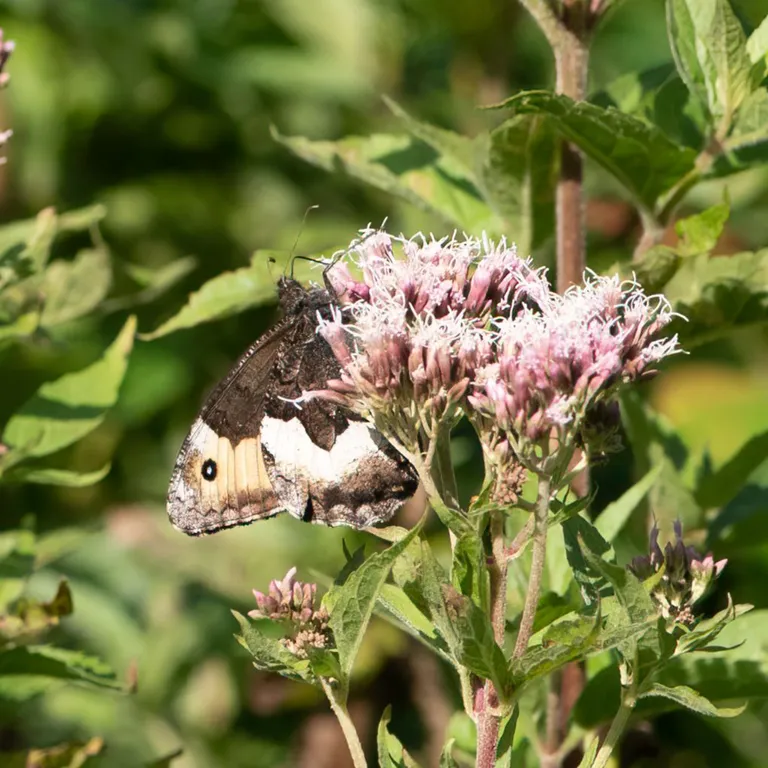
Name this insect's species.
Hipparchia alcyone
